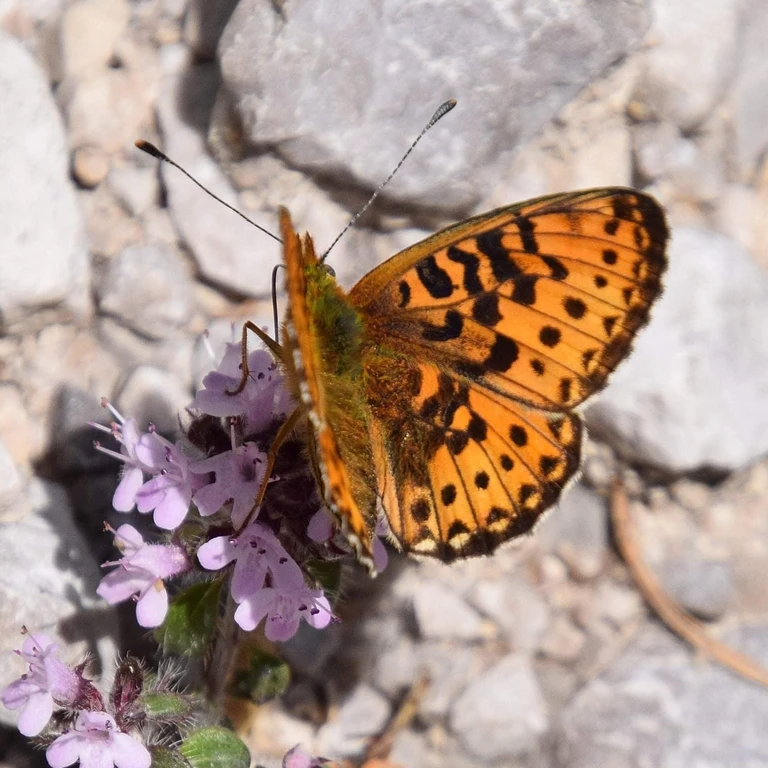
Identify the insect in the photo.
Boloria euphrosyne (also Clossiana euphrosyne)
